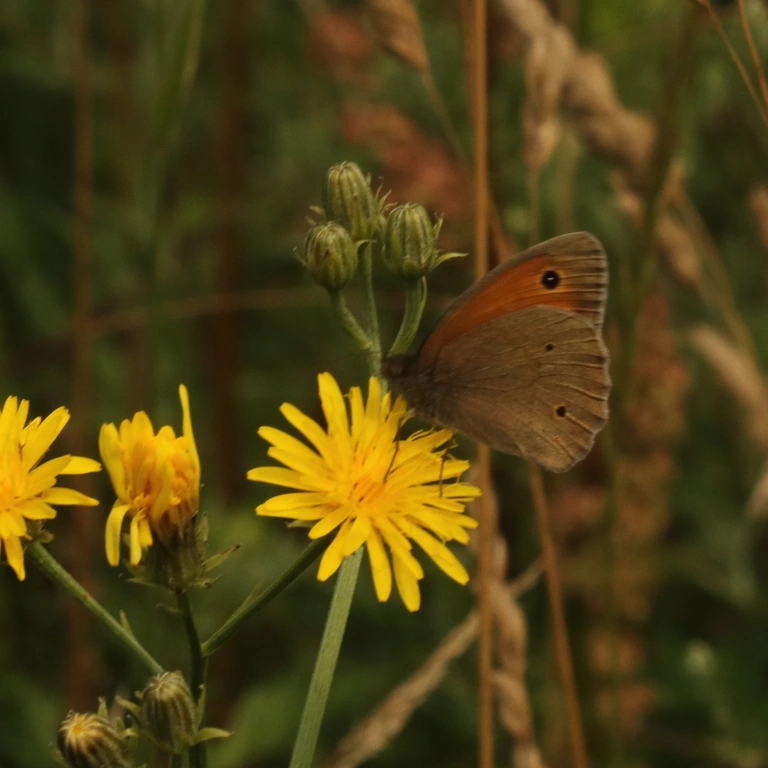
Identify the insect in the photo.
Maniola jurtina
